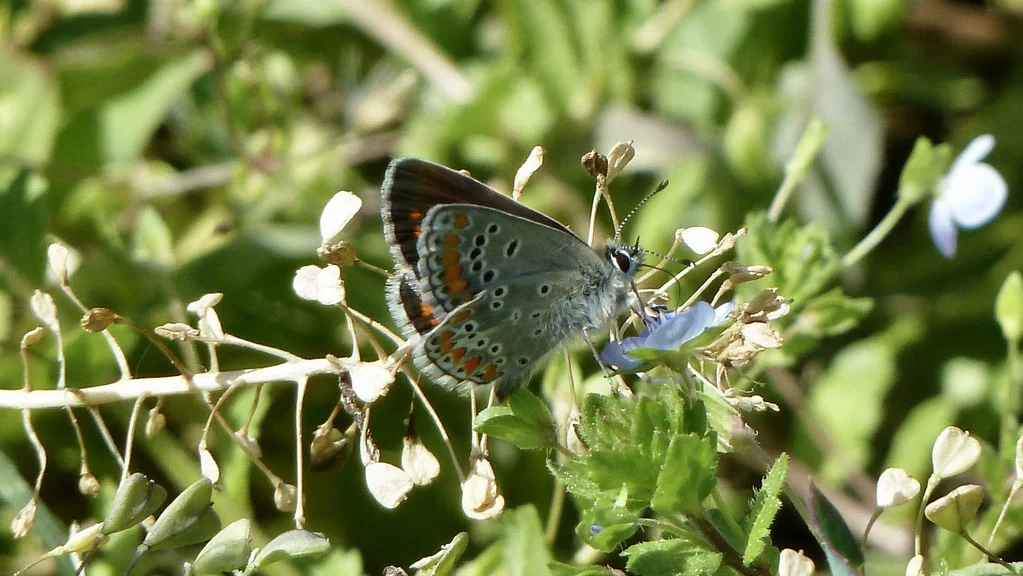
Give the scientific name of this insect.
Aricia agestis/artaxerxes
